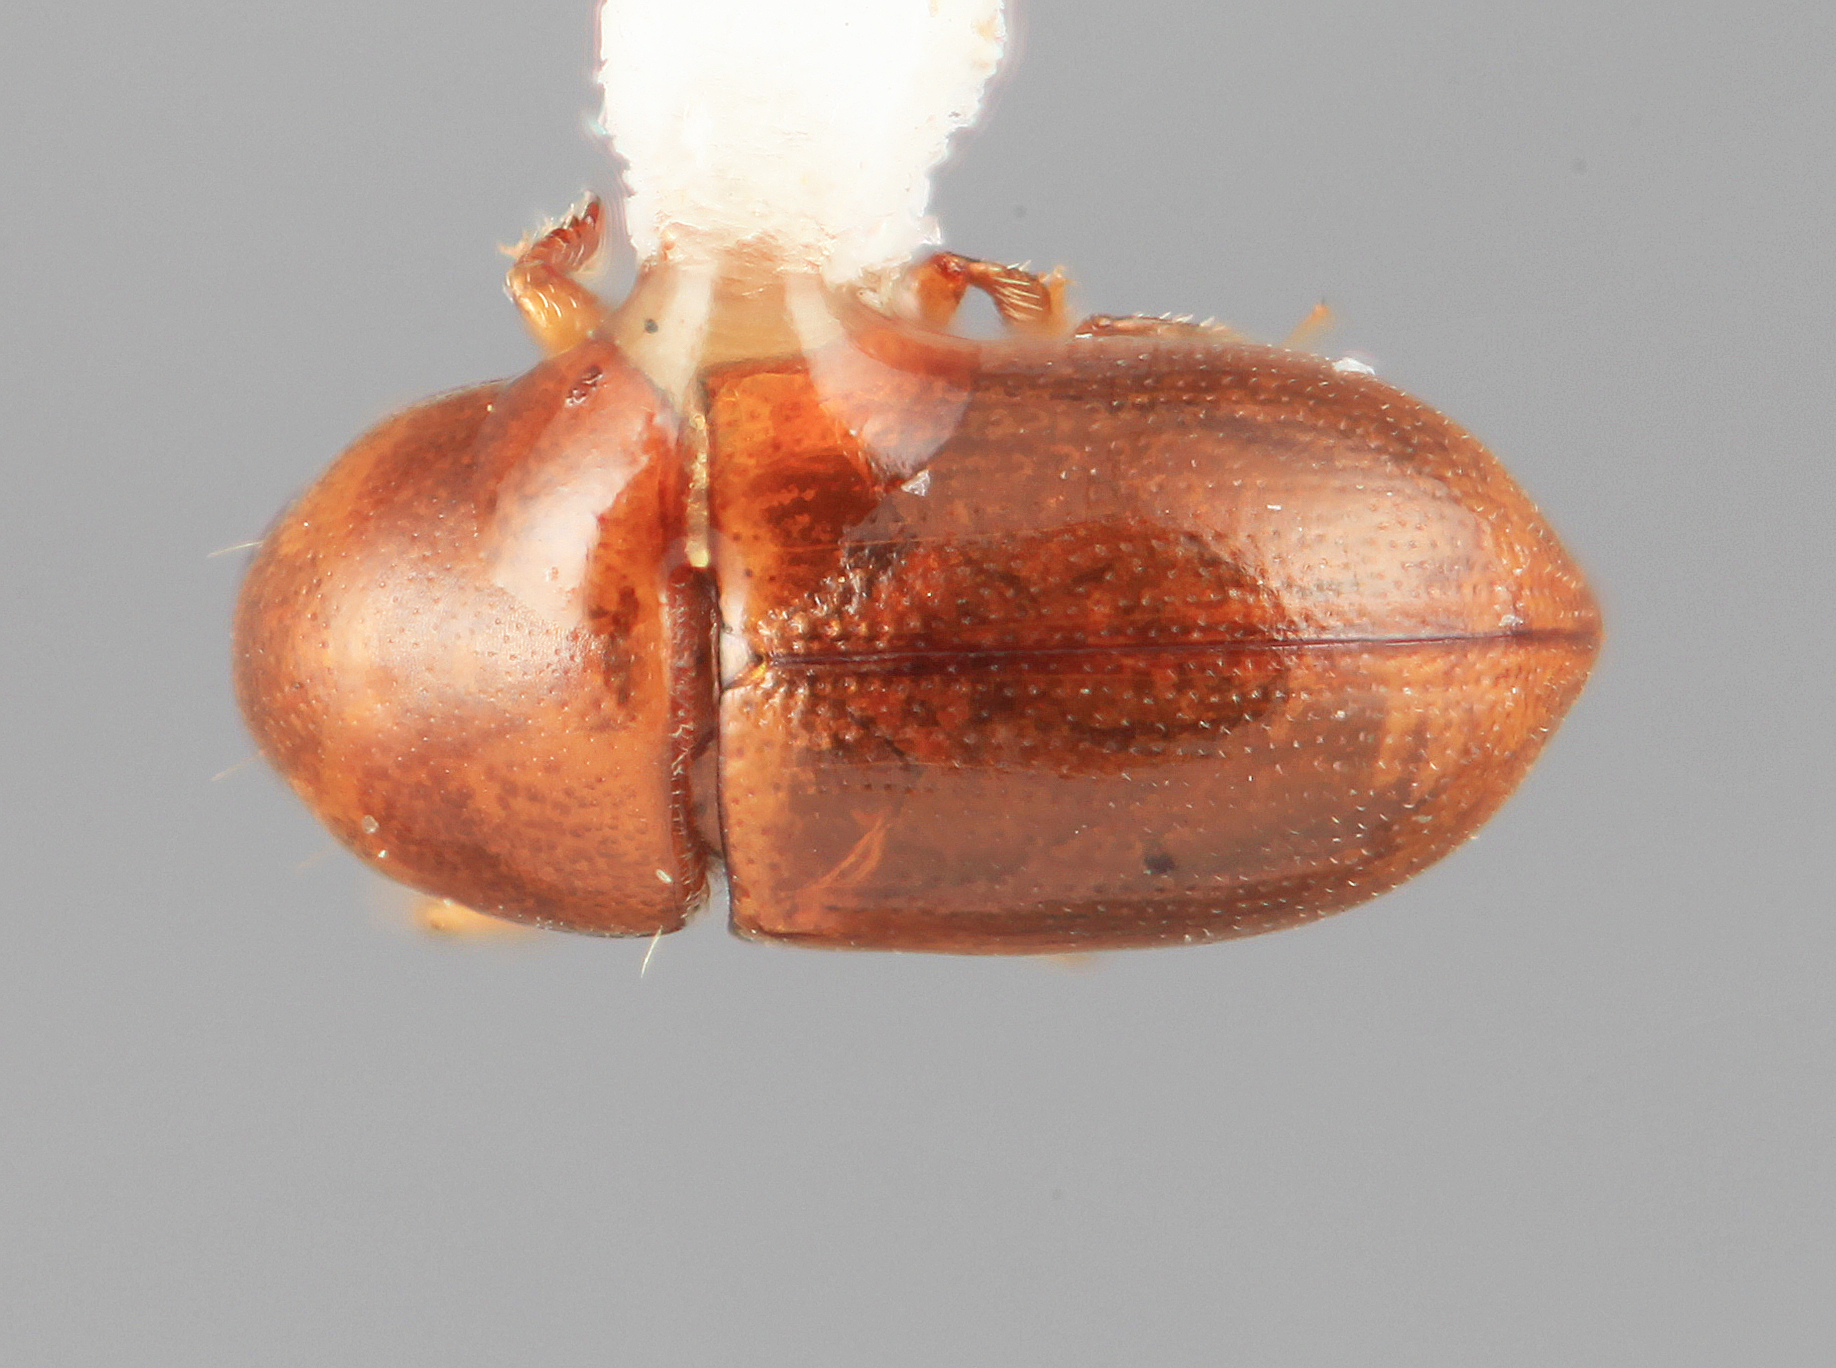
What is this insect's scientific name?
Scolytodes cecropiavorus
